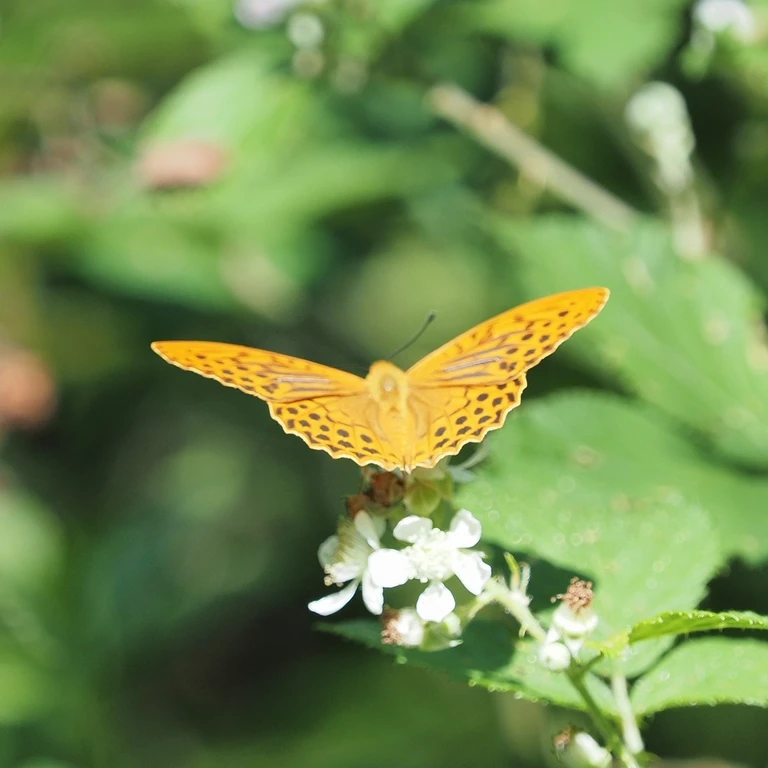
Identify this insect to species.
Argynnis paphia
